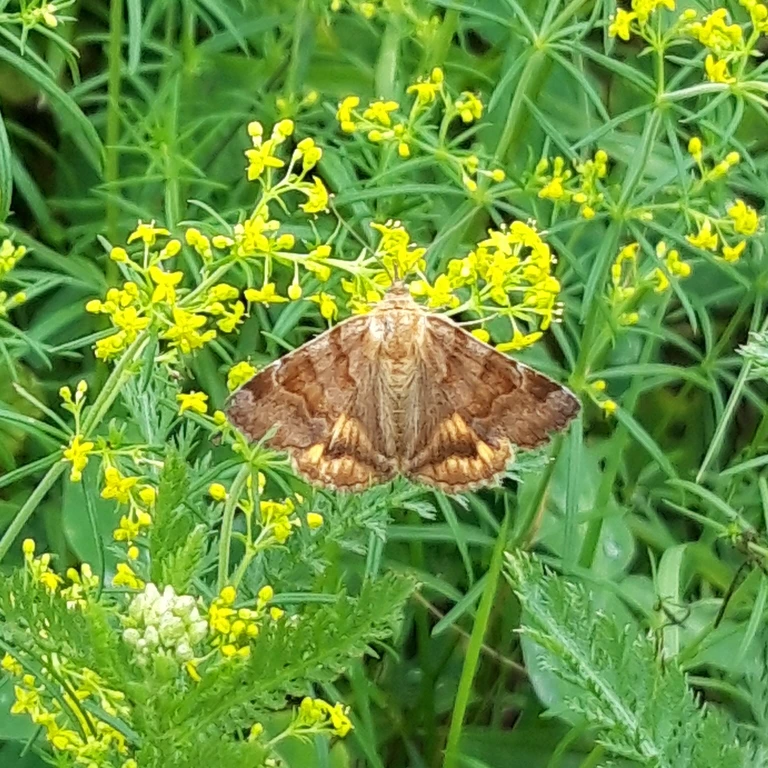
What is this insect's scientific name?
Euclidia glyphica
